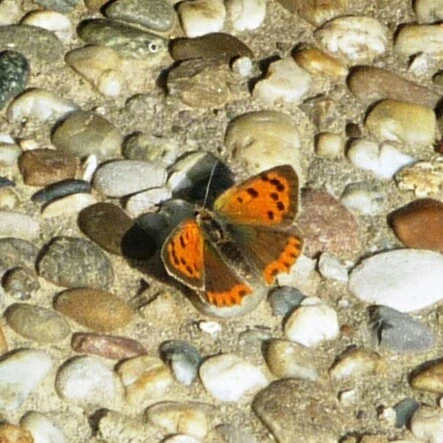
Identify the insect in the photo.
Lycaena dispar
